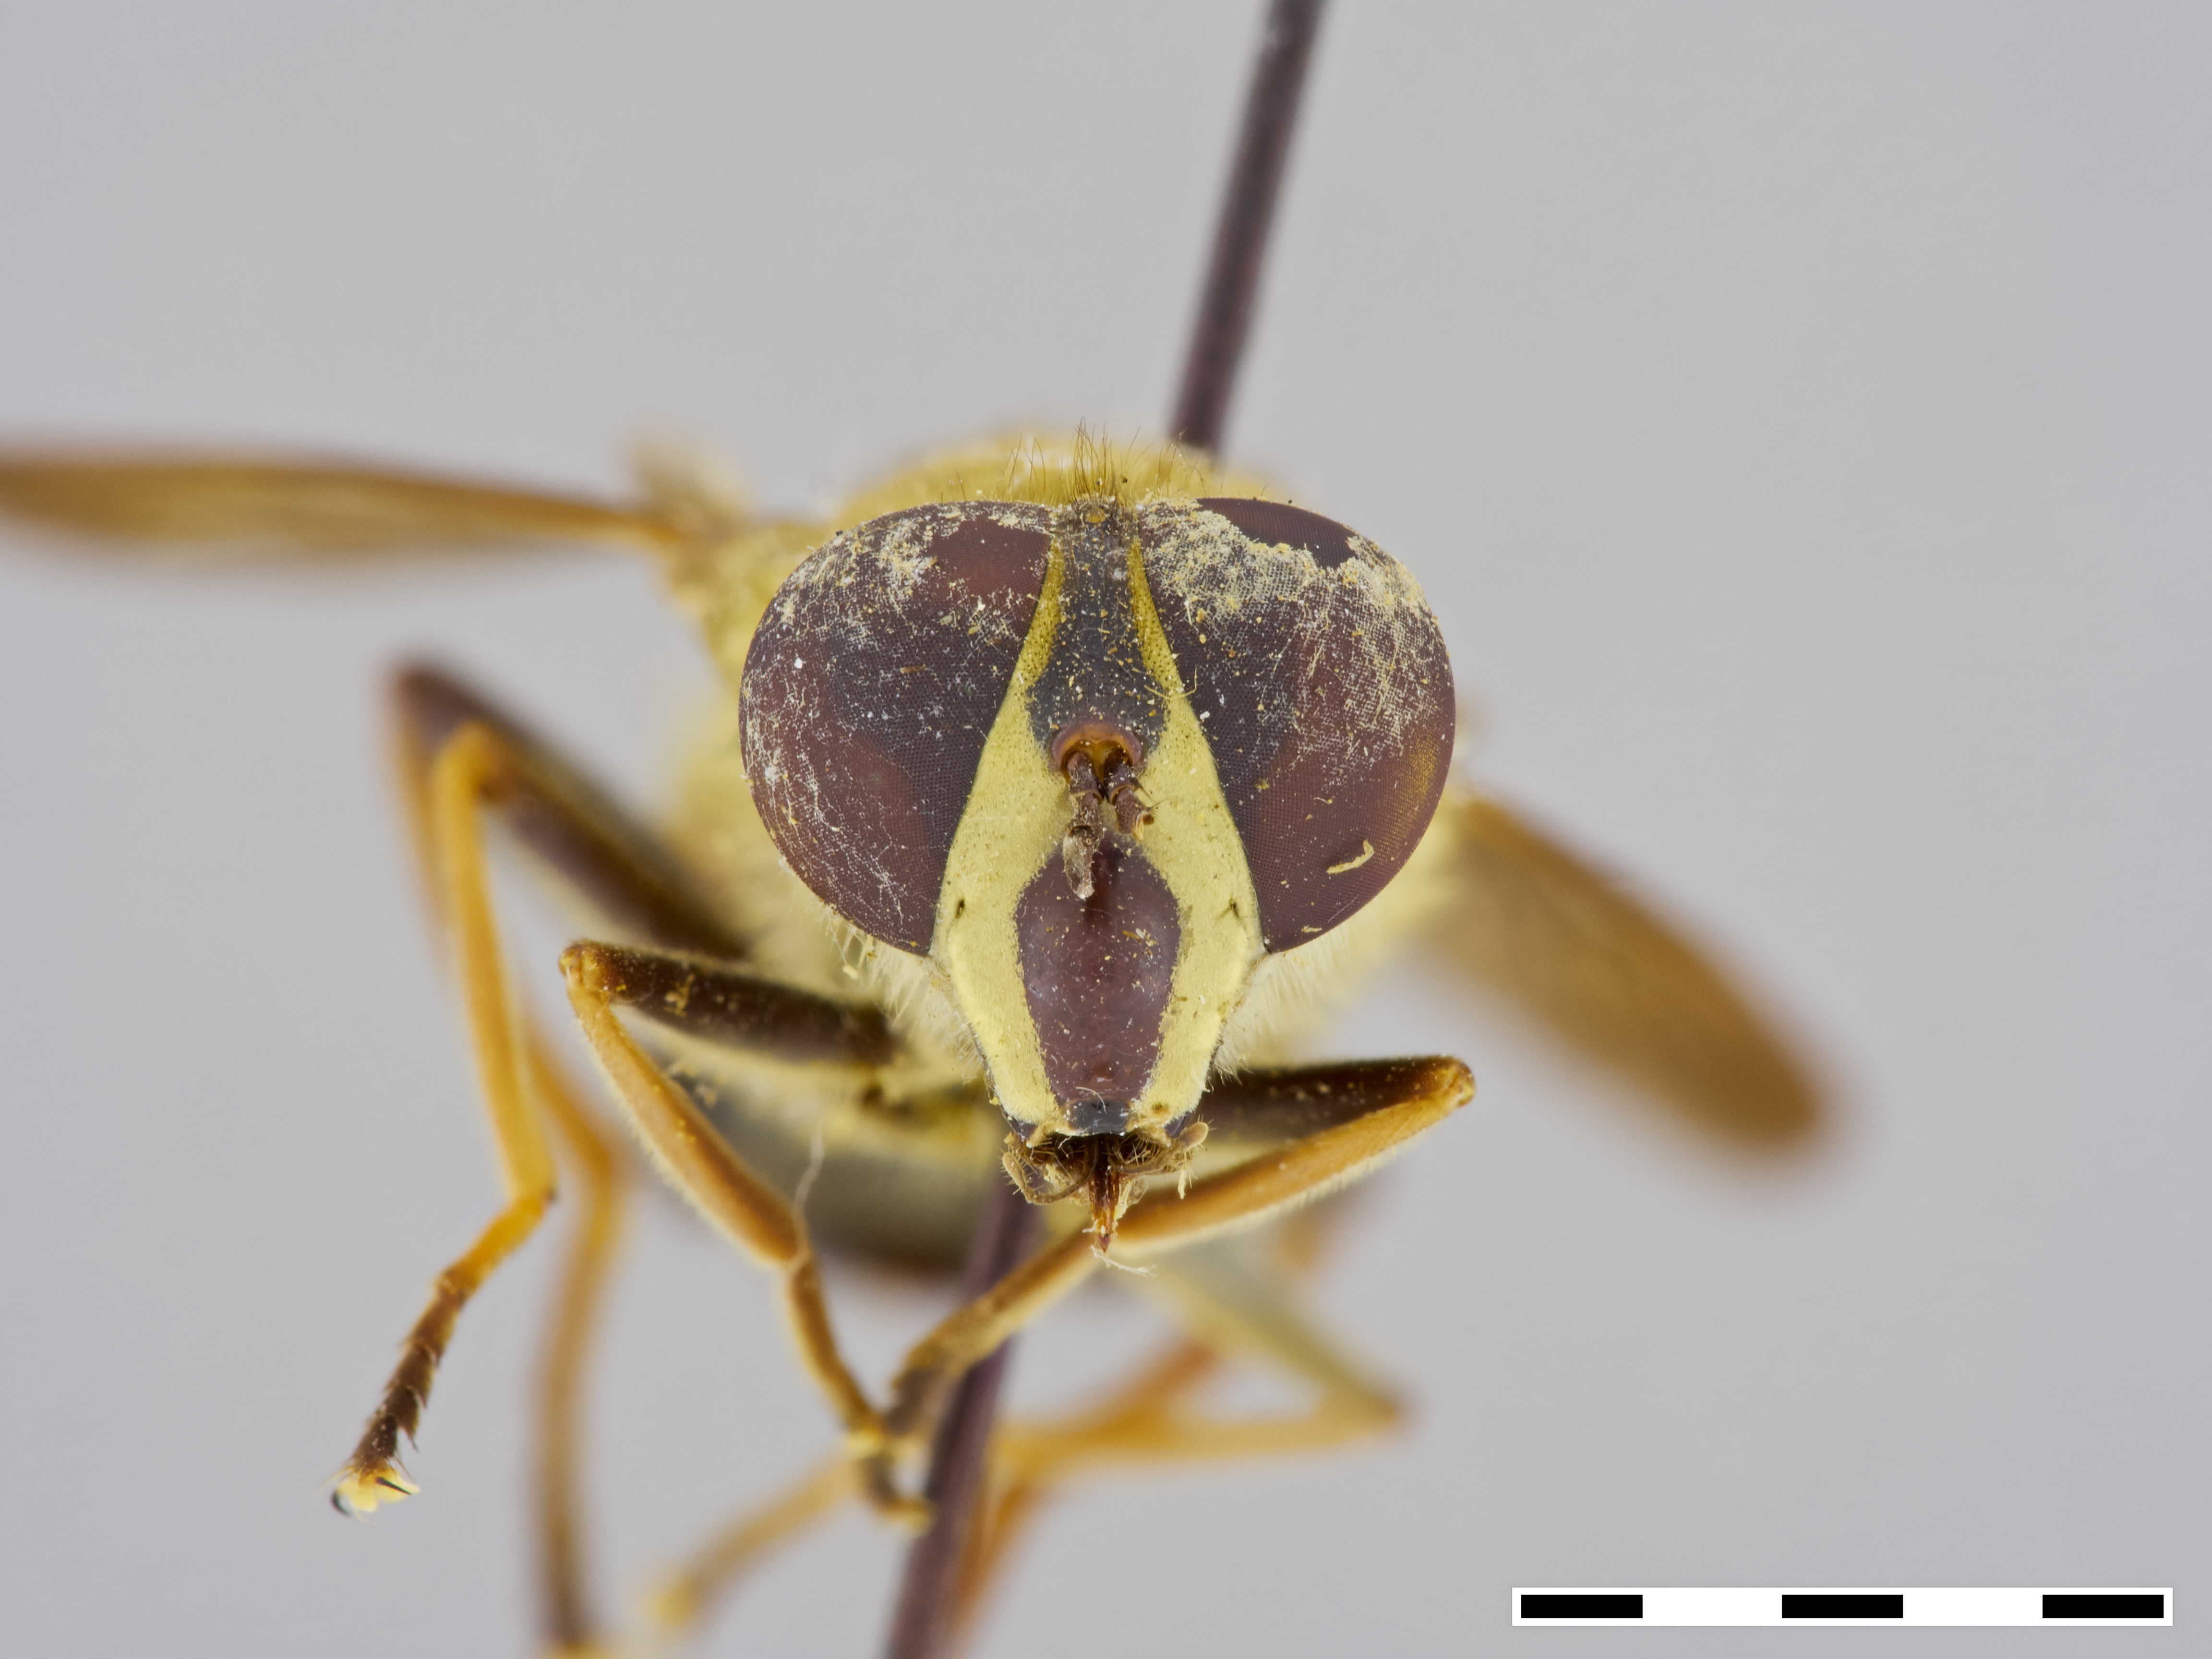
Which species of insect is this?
Brachypalpus trilineata
